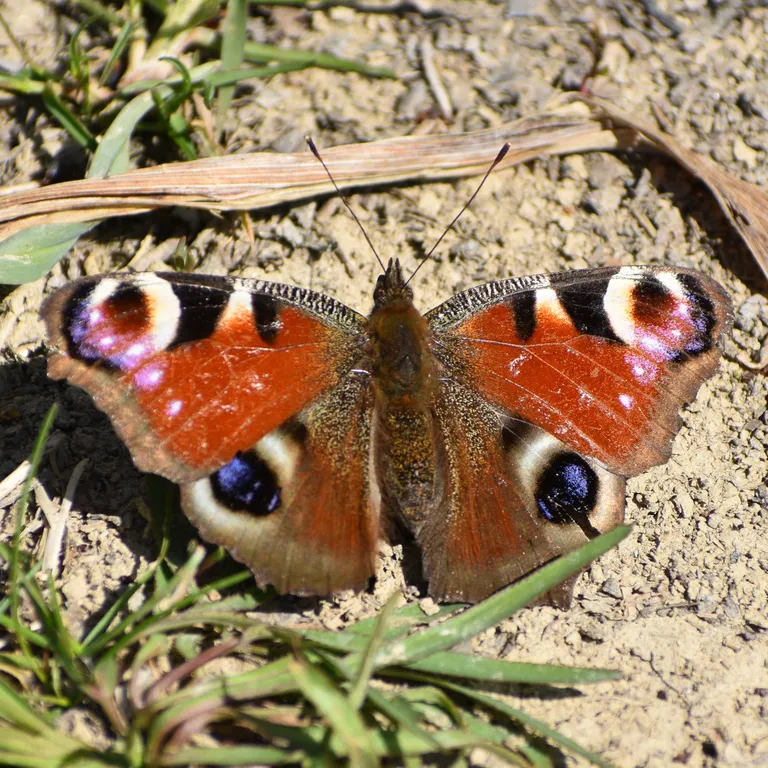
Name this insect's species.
Aglais io
